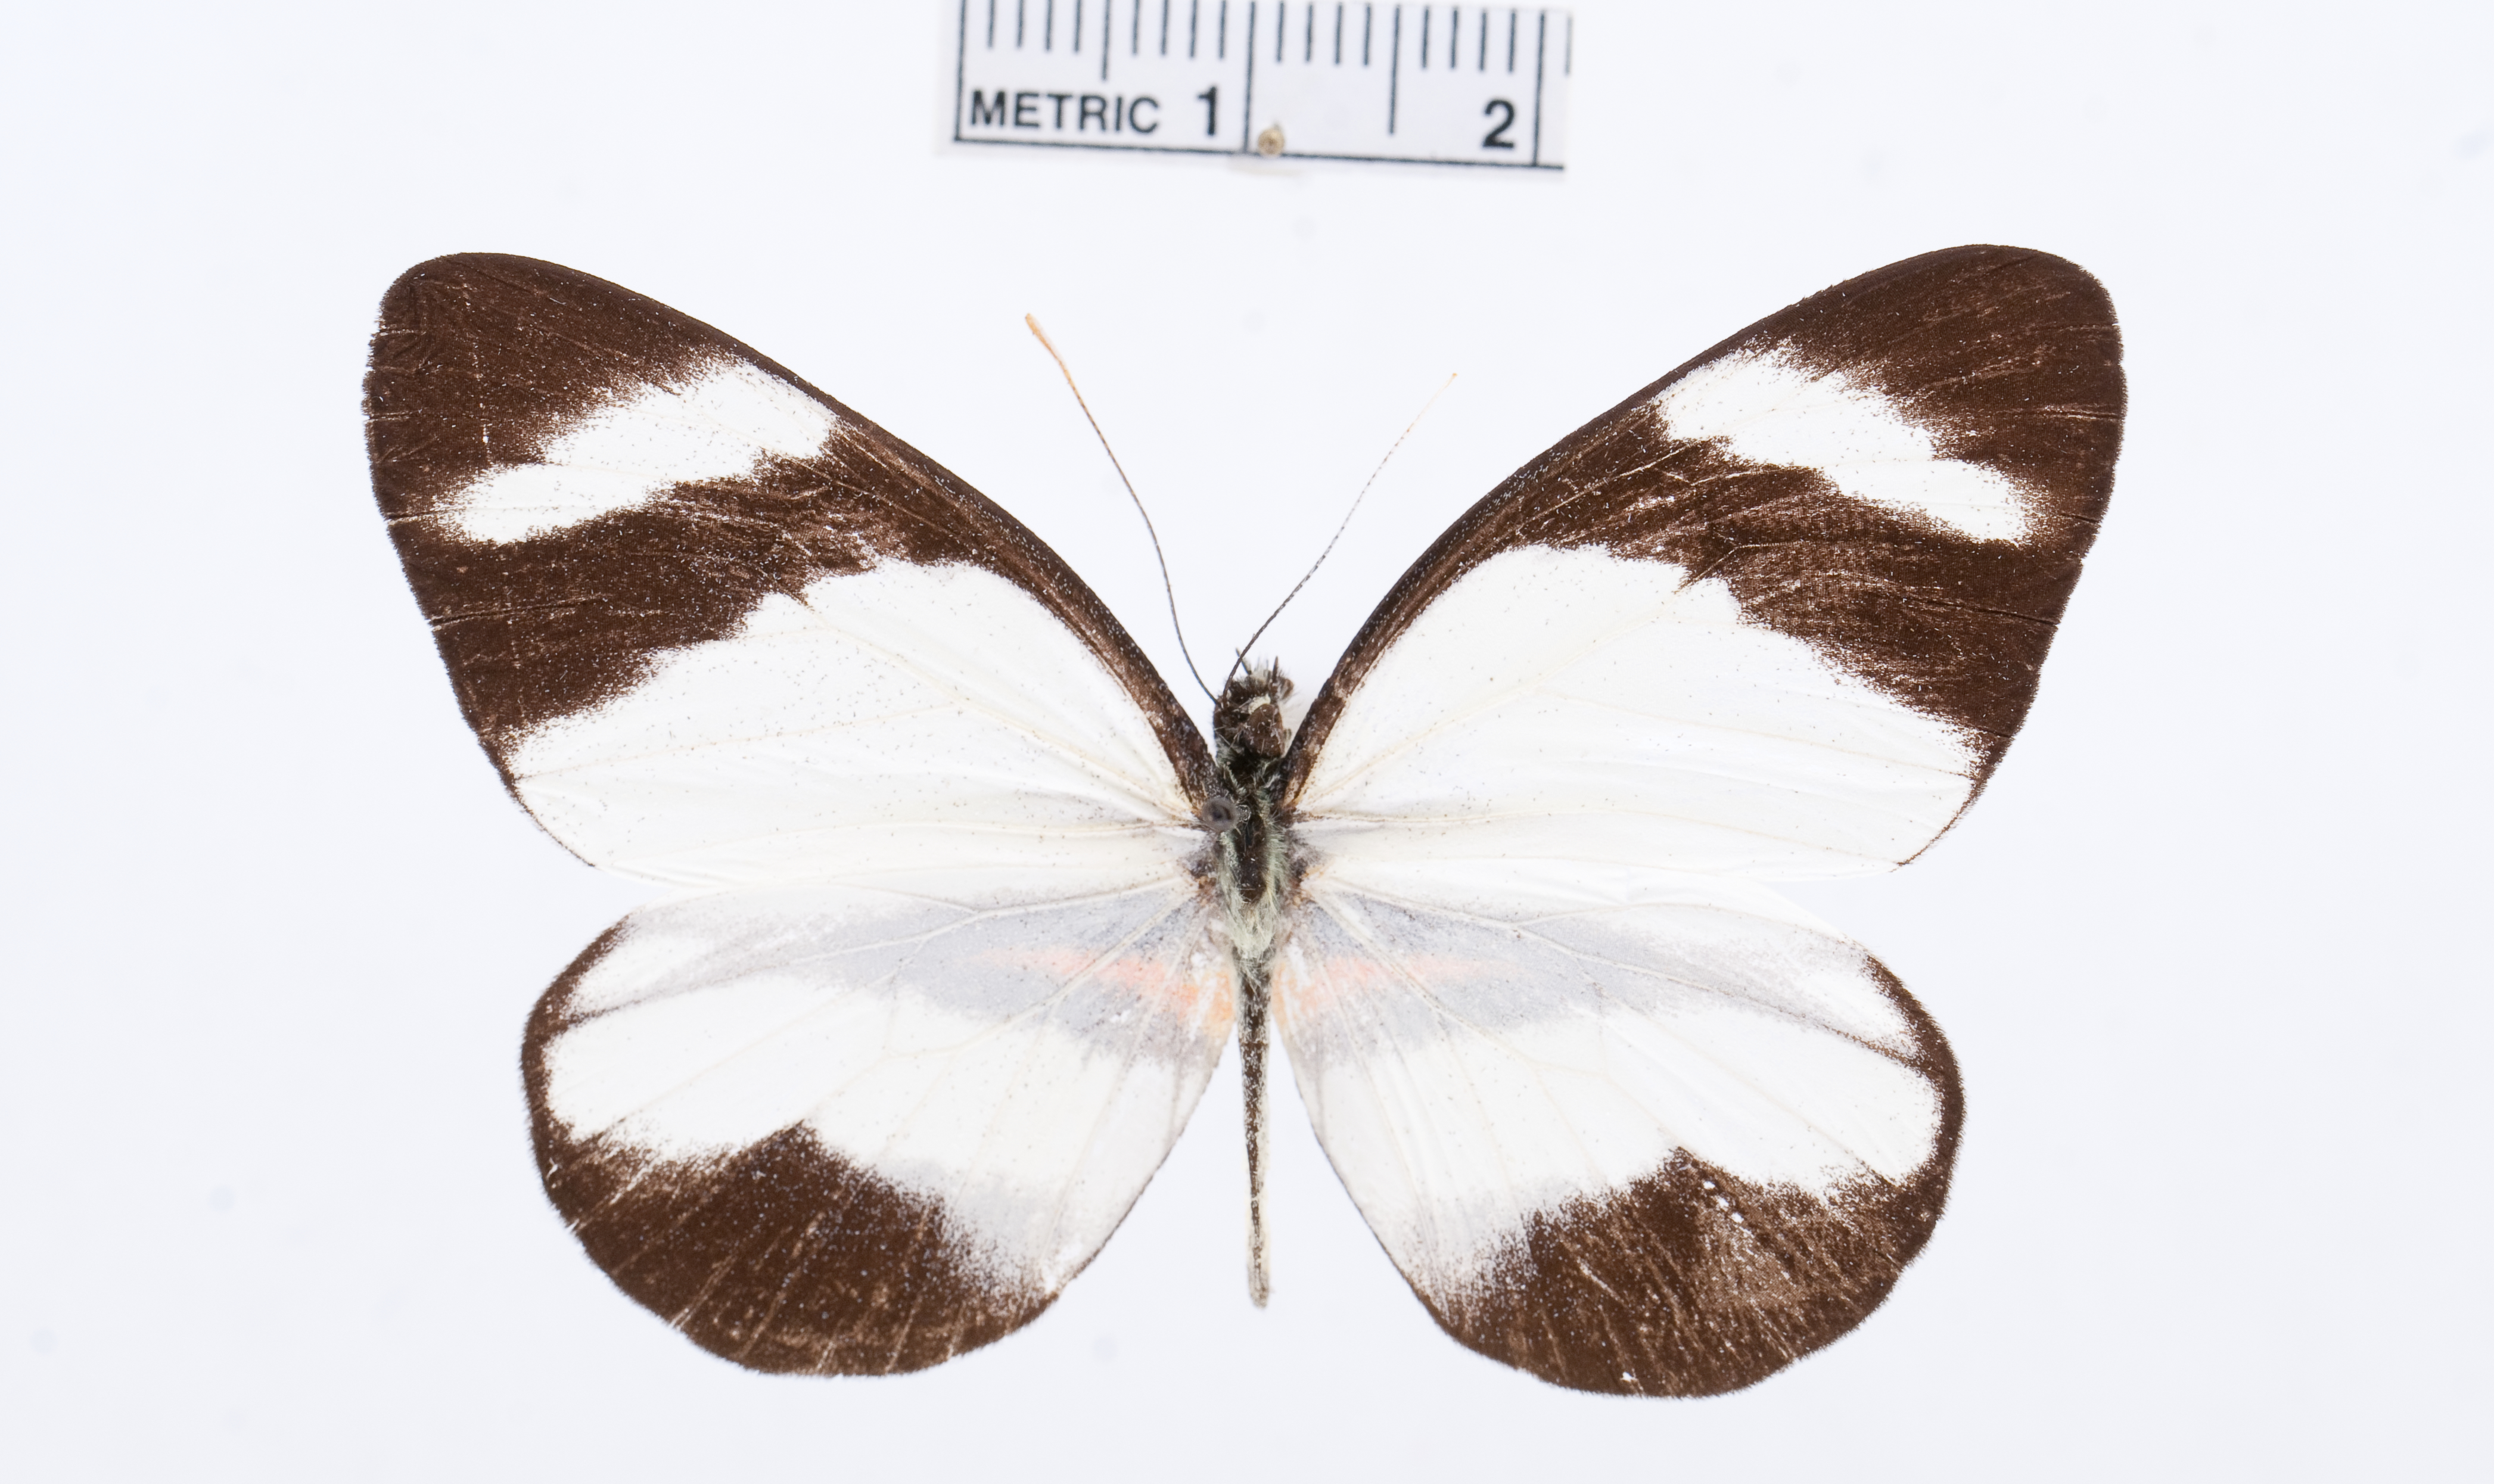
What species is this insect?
Perrhybris lorena
